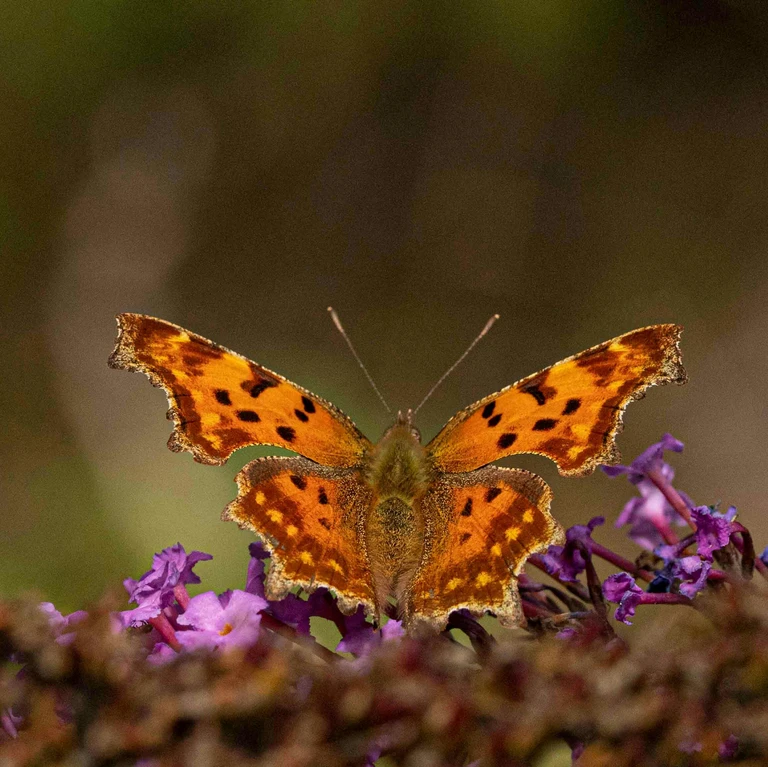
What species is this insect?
Polygonia c-album
